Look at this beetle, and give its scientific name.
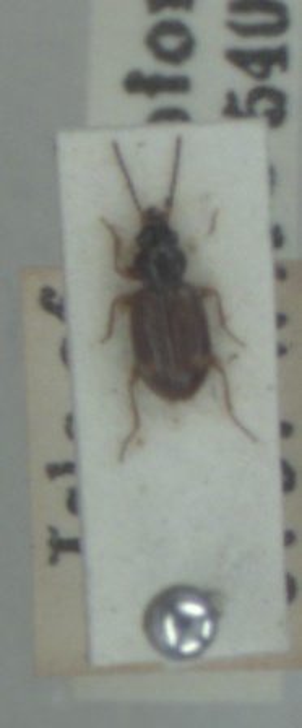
Bembidion assimile
